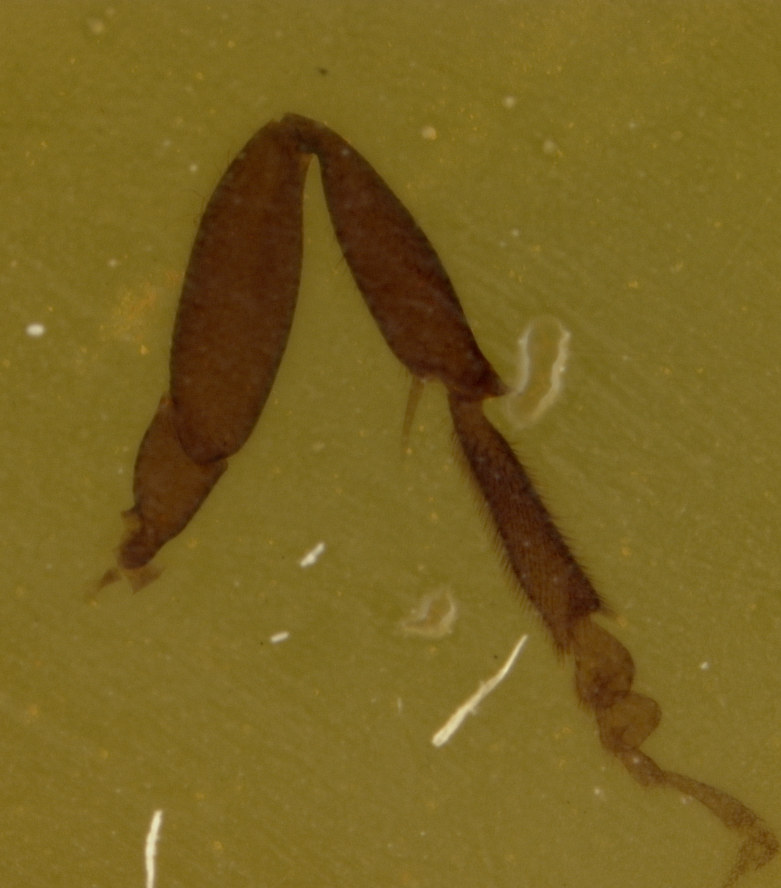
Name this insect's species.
Osmia thysanisca
